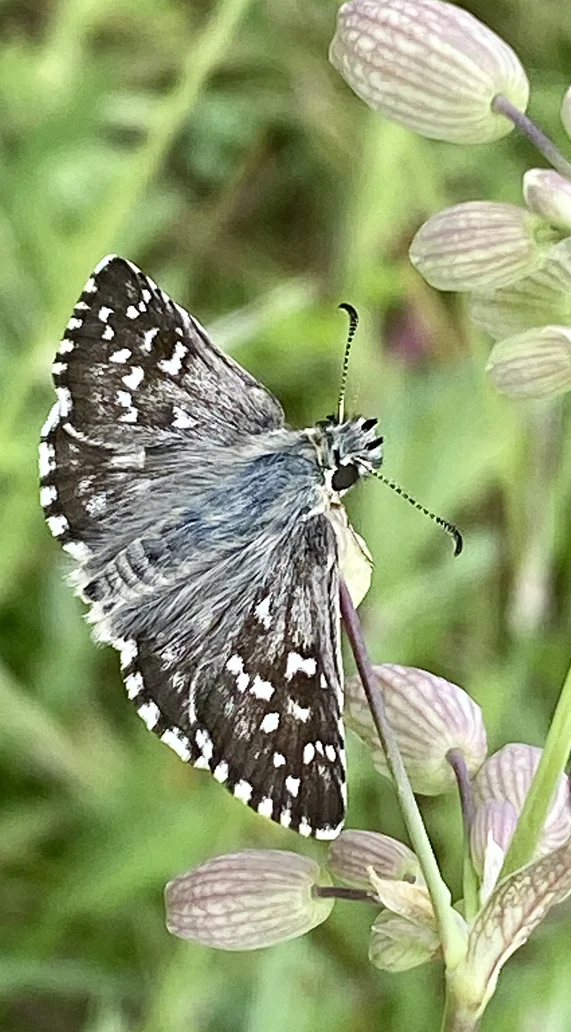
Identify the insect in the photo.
Pyrgus malvae
